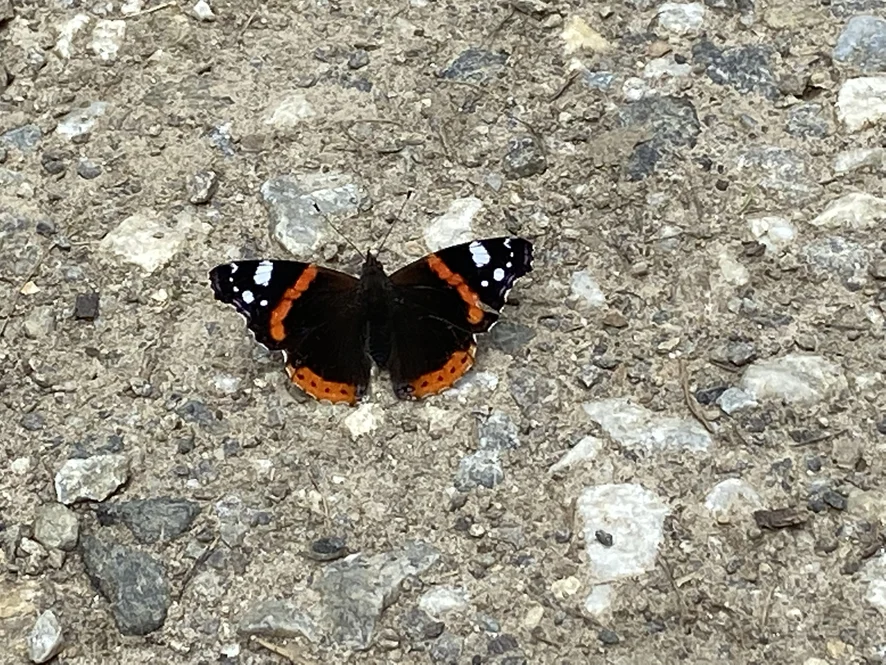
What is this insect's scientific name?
Vanessa atalanta
